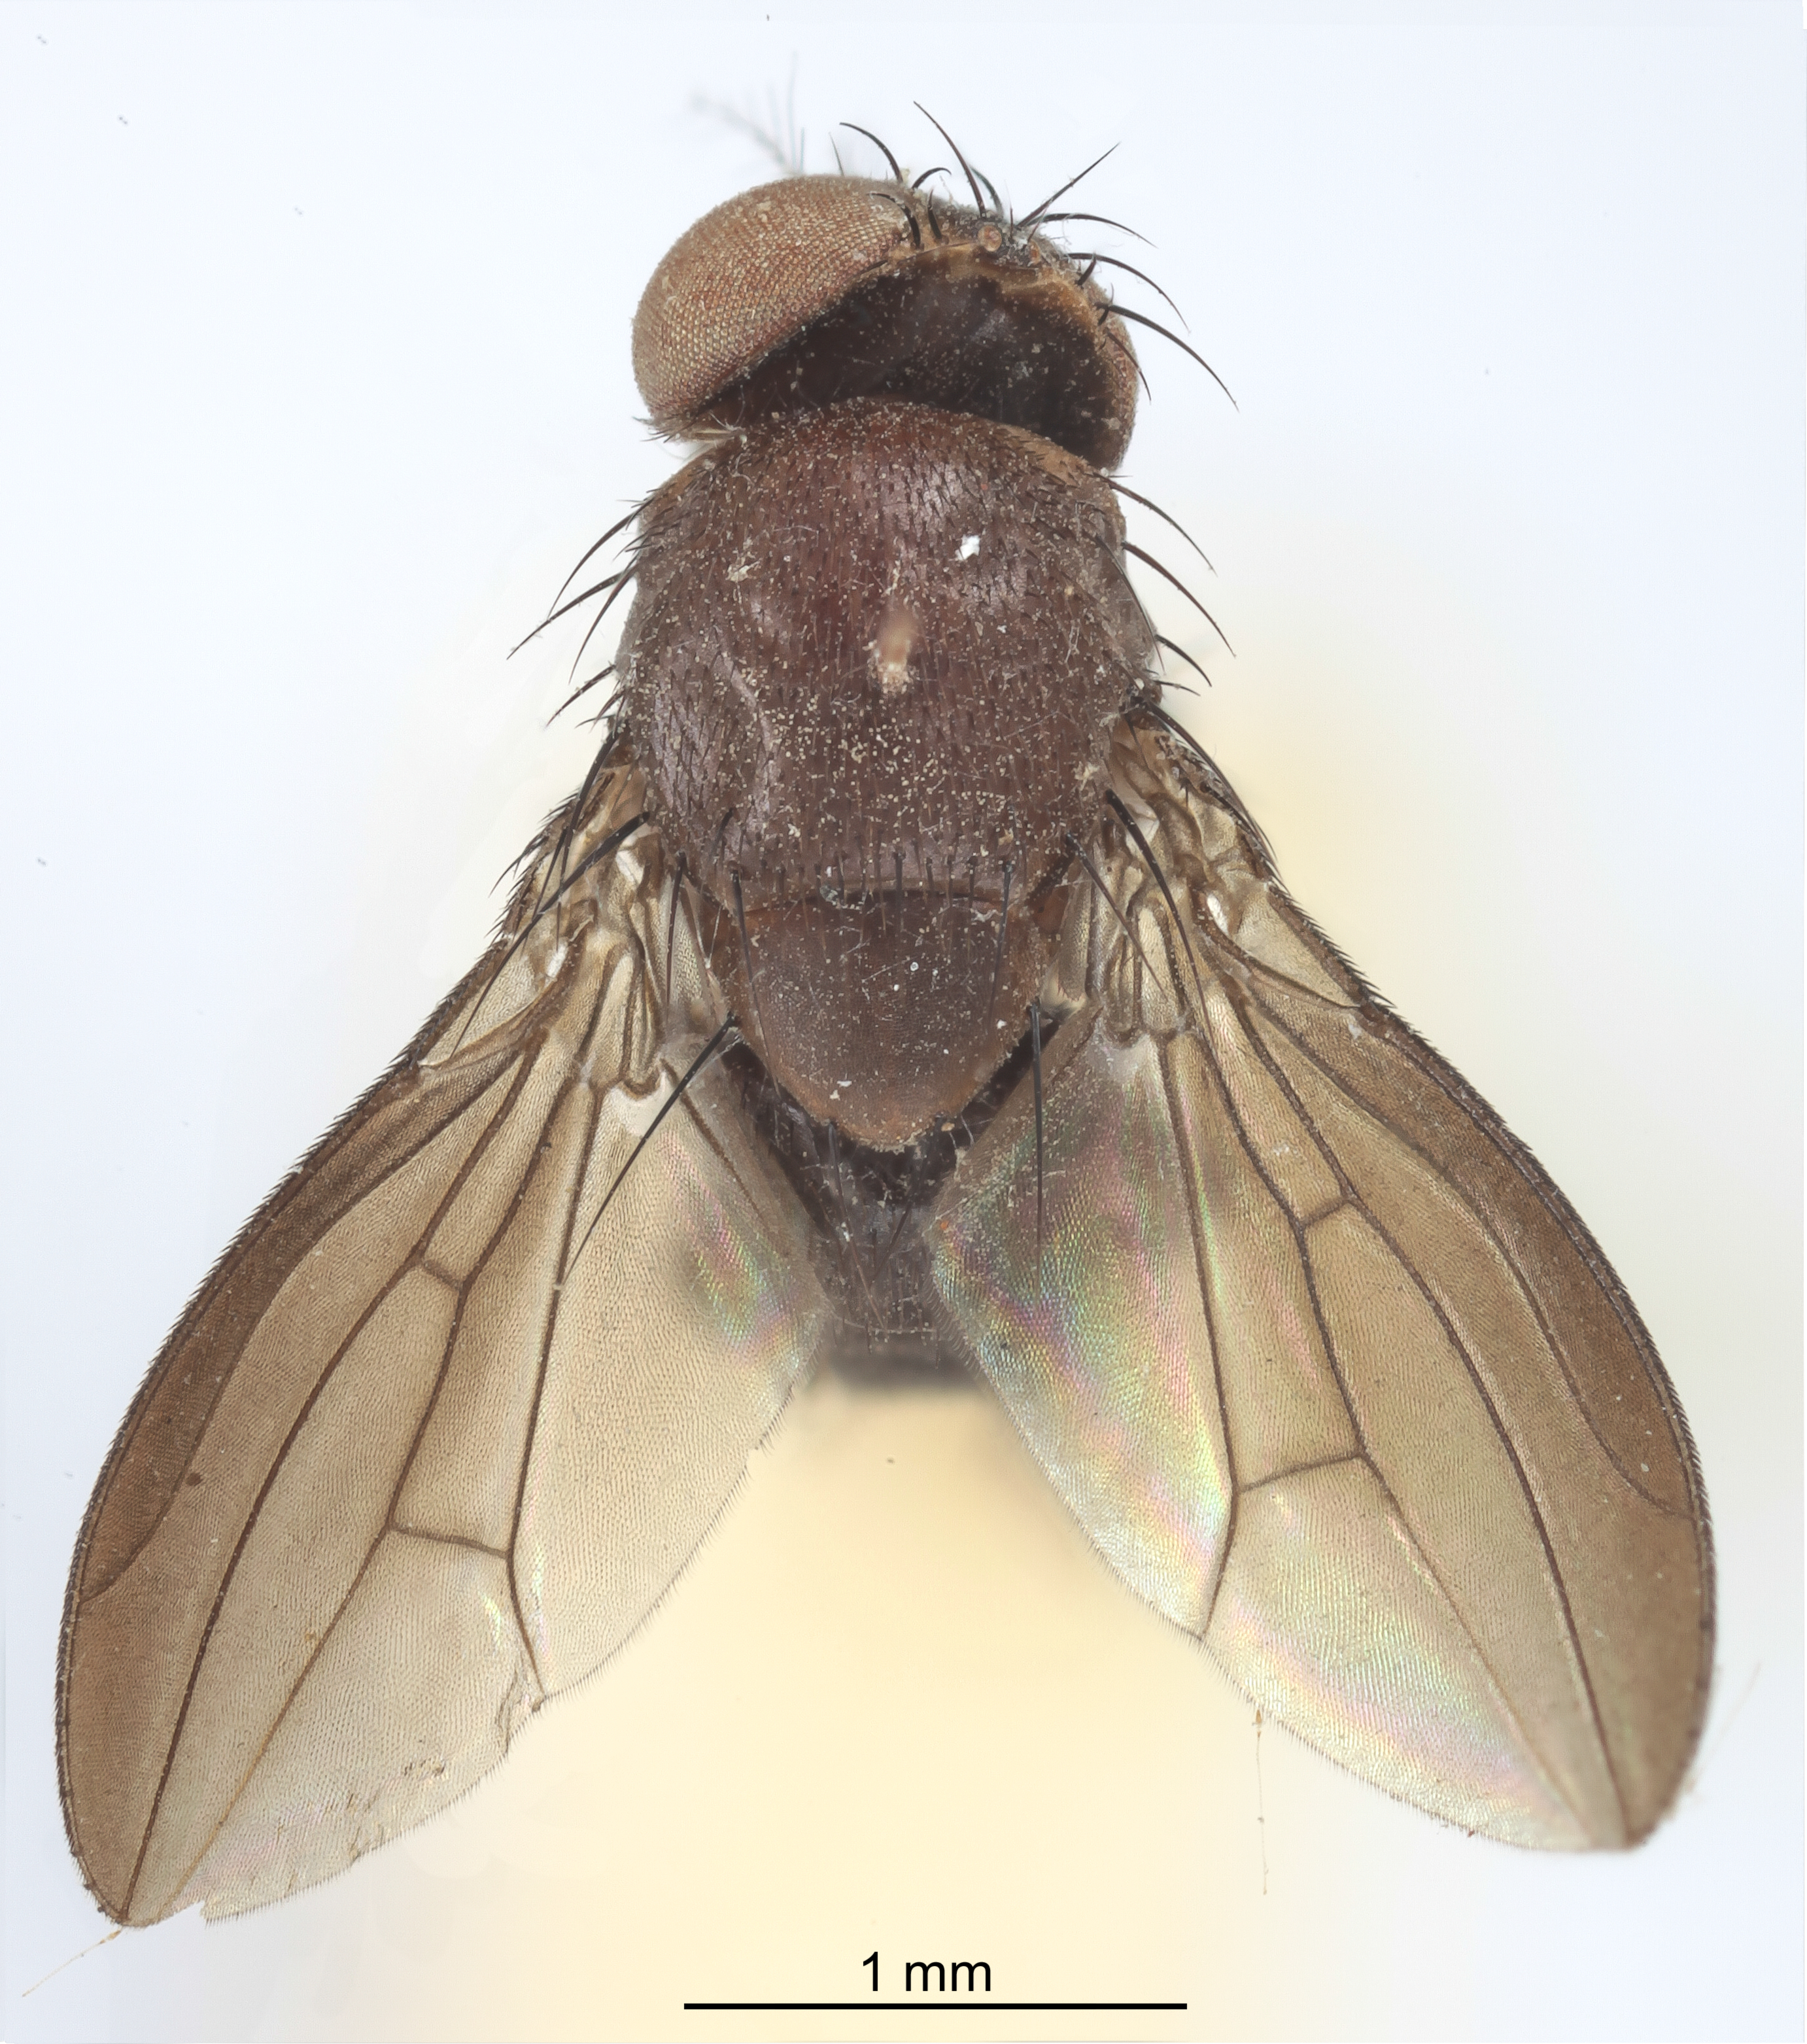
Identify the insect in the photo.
Stegana nigrita
